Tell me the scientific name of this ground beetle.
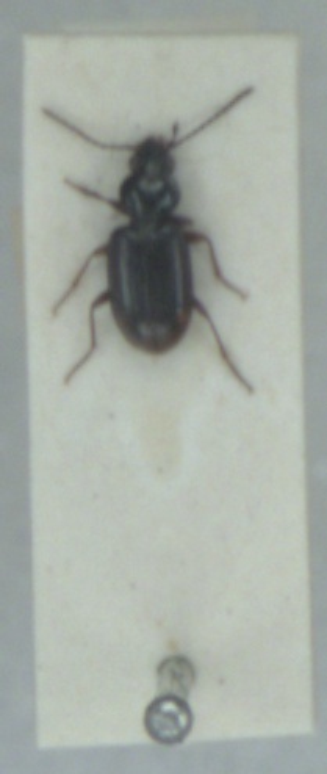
Bembidion lunulatum
